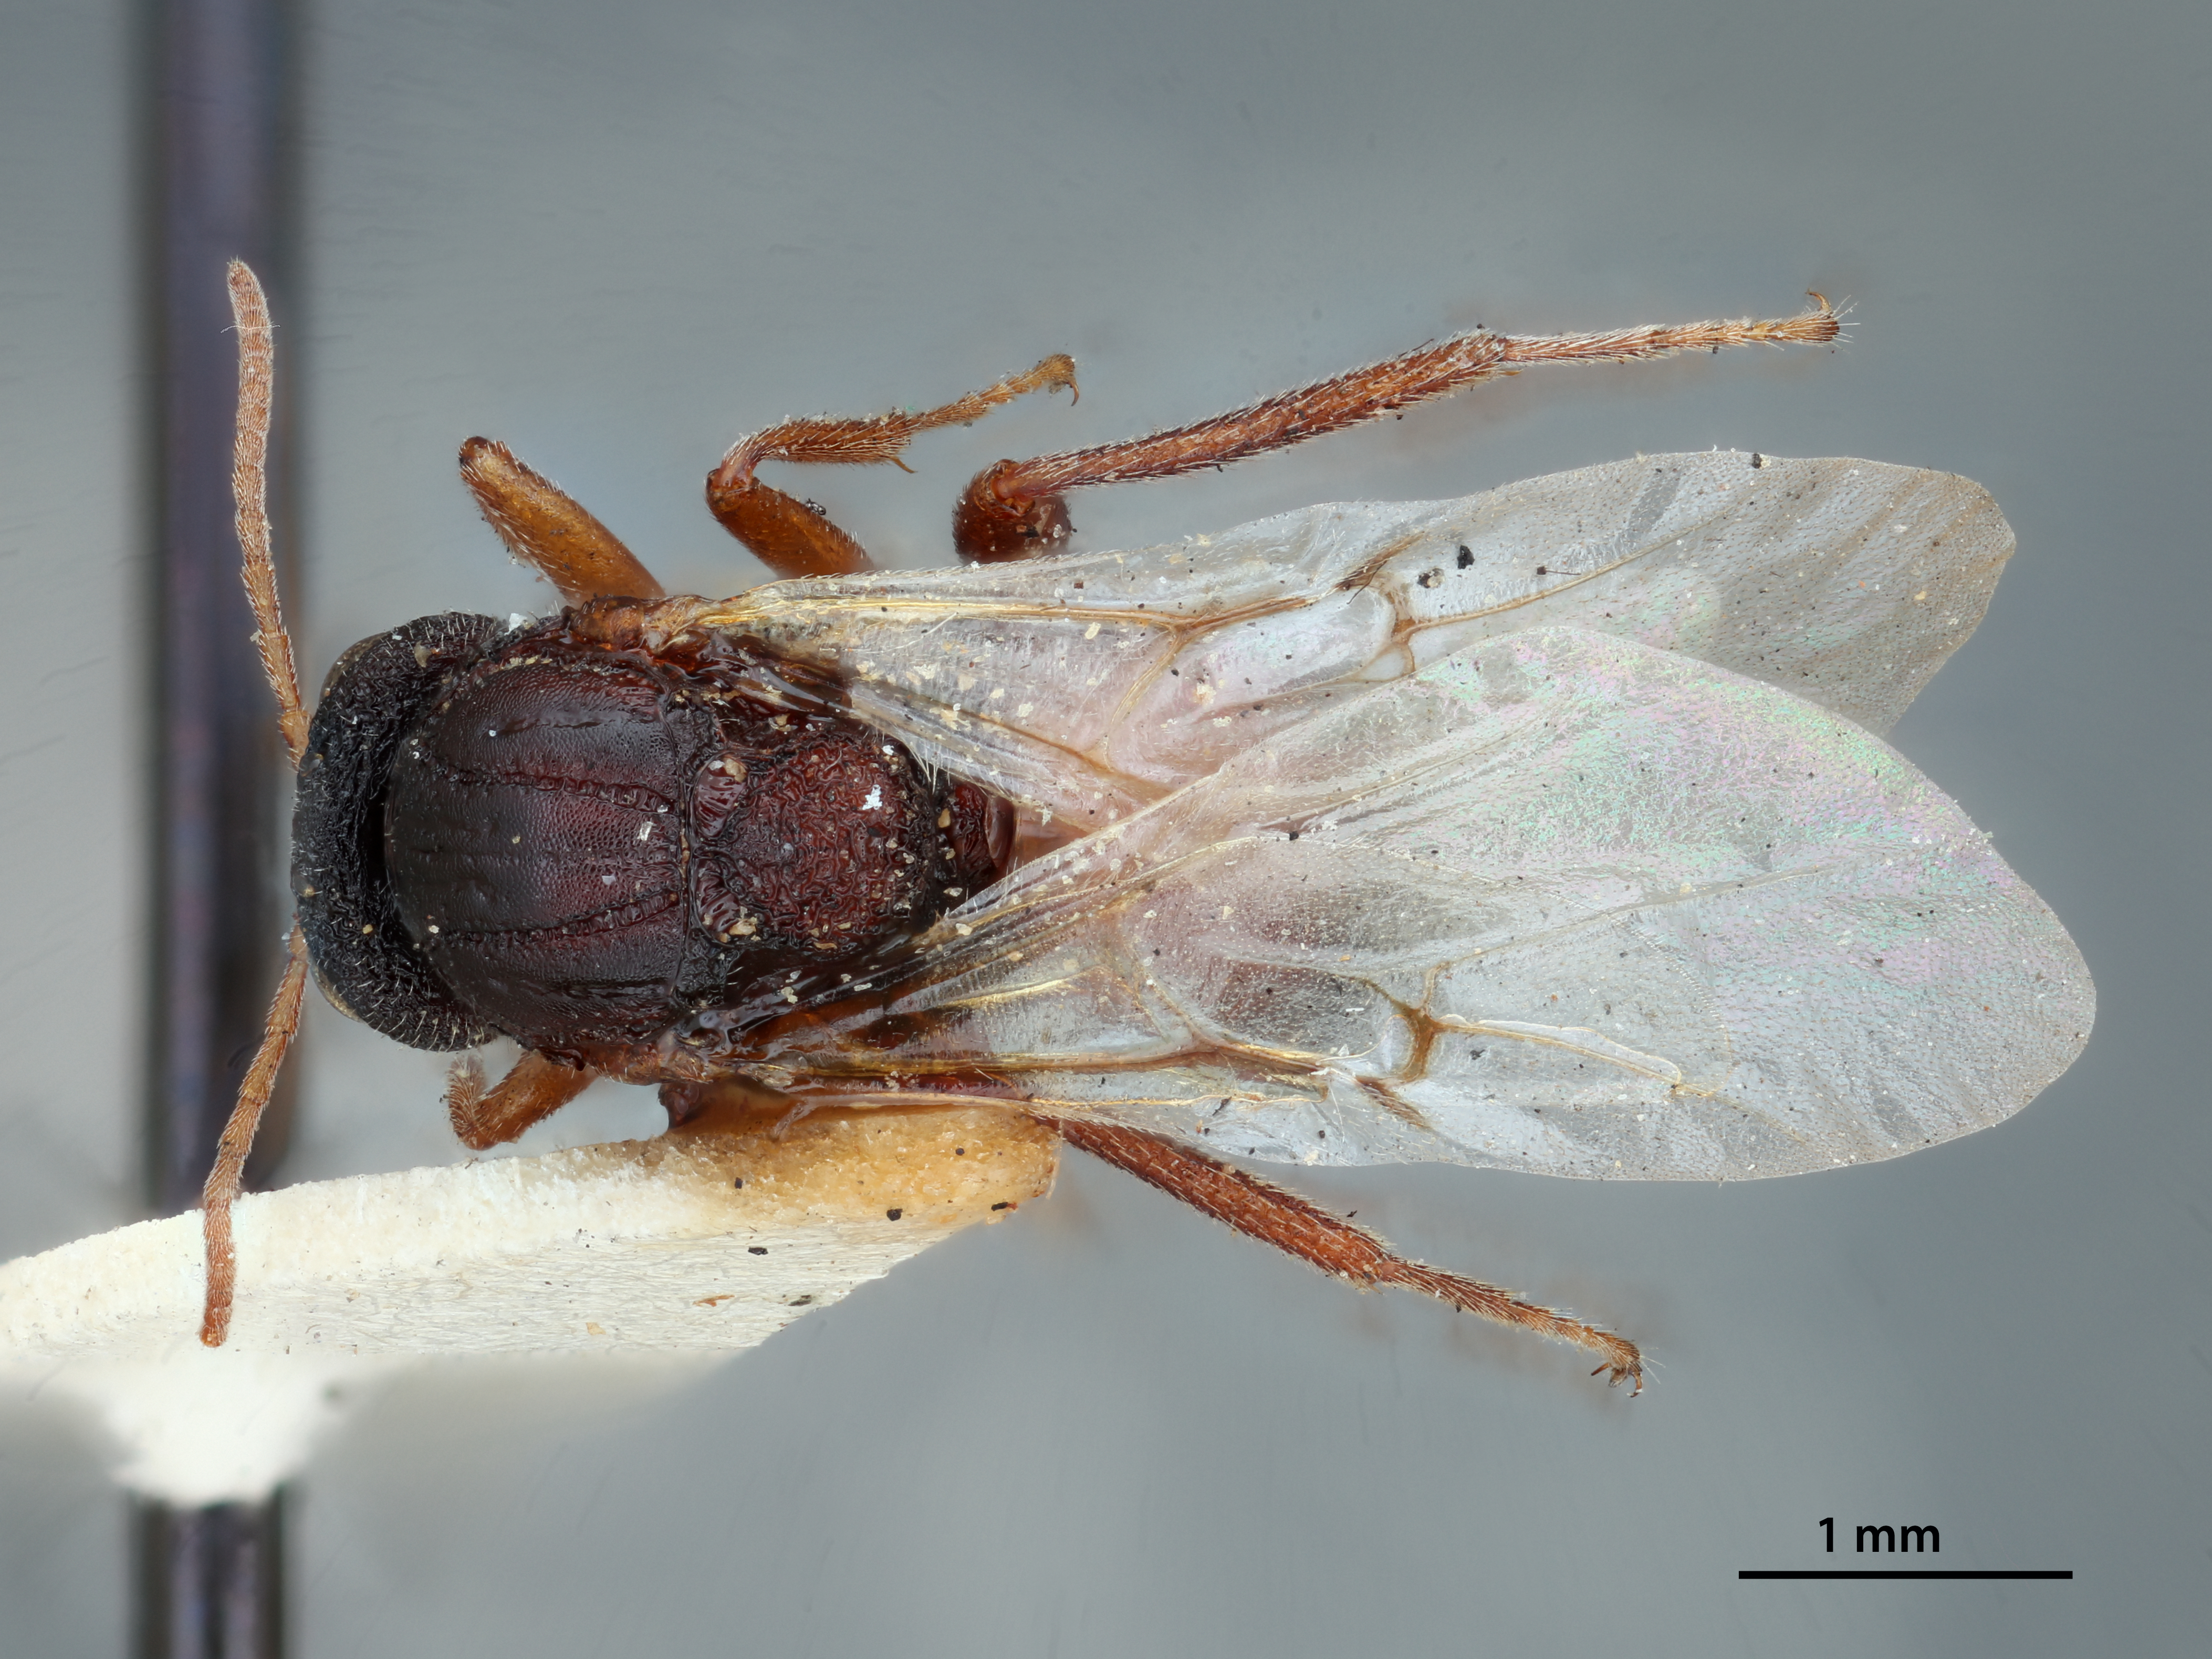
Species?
Callirhytis rubida
